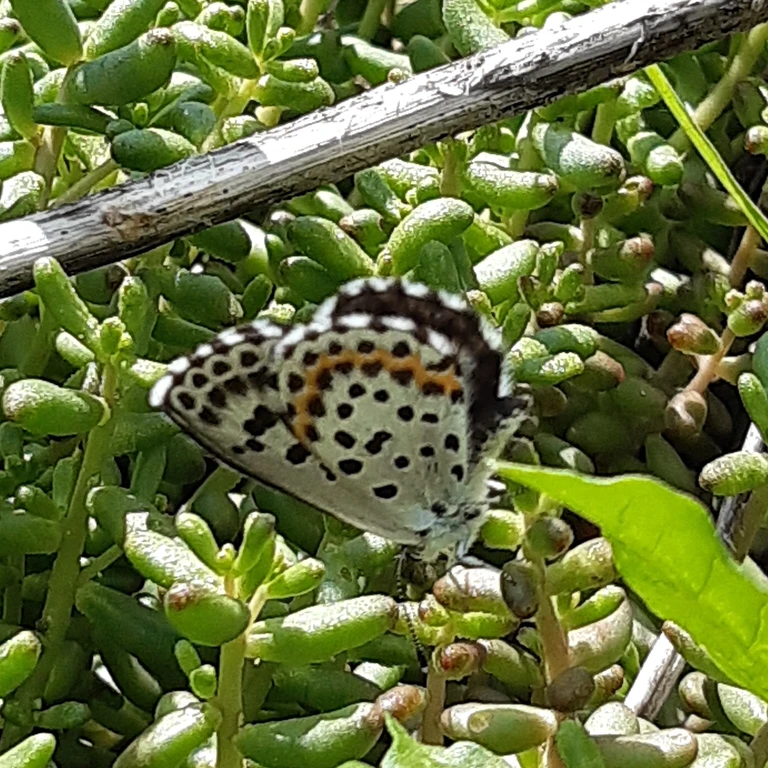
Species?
Scolitantides orion
